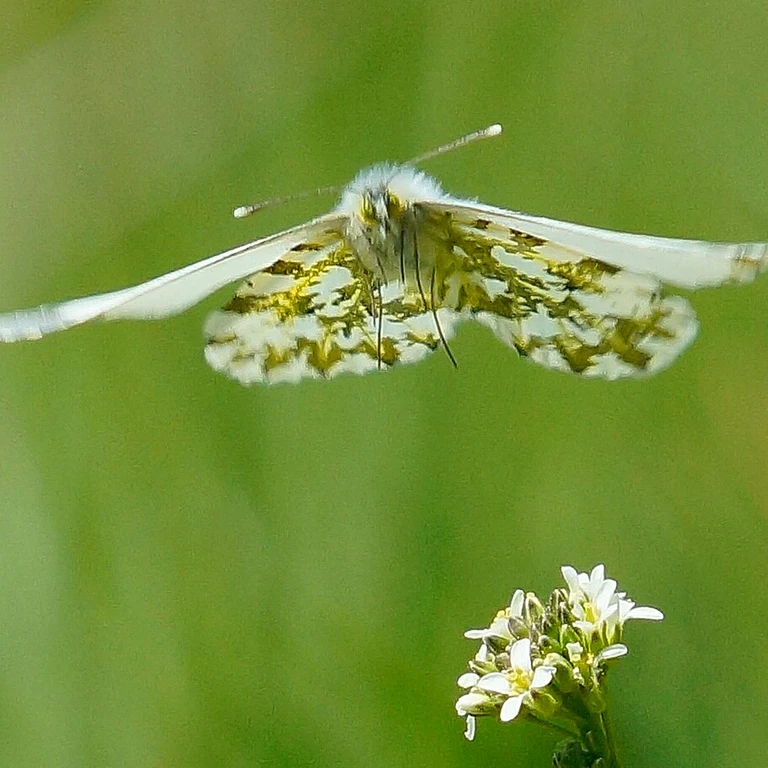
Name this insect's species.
Anthocharis cardamines
